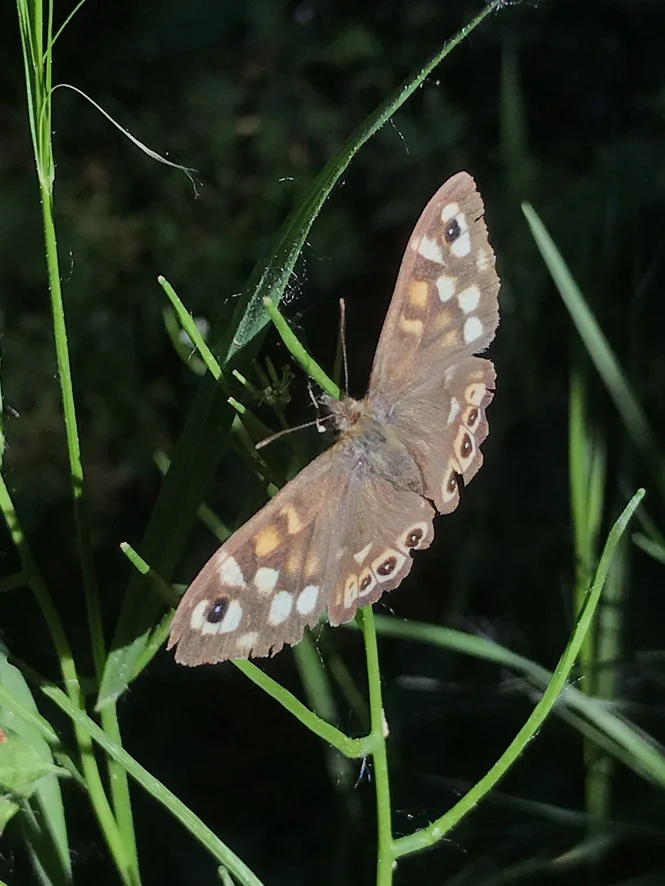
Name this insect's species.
Pararge aegeria
